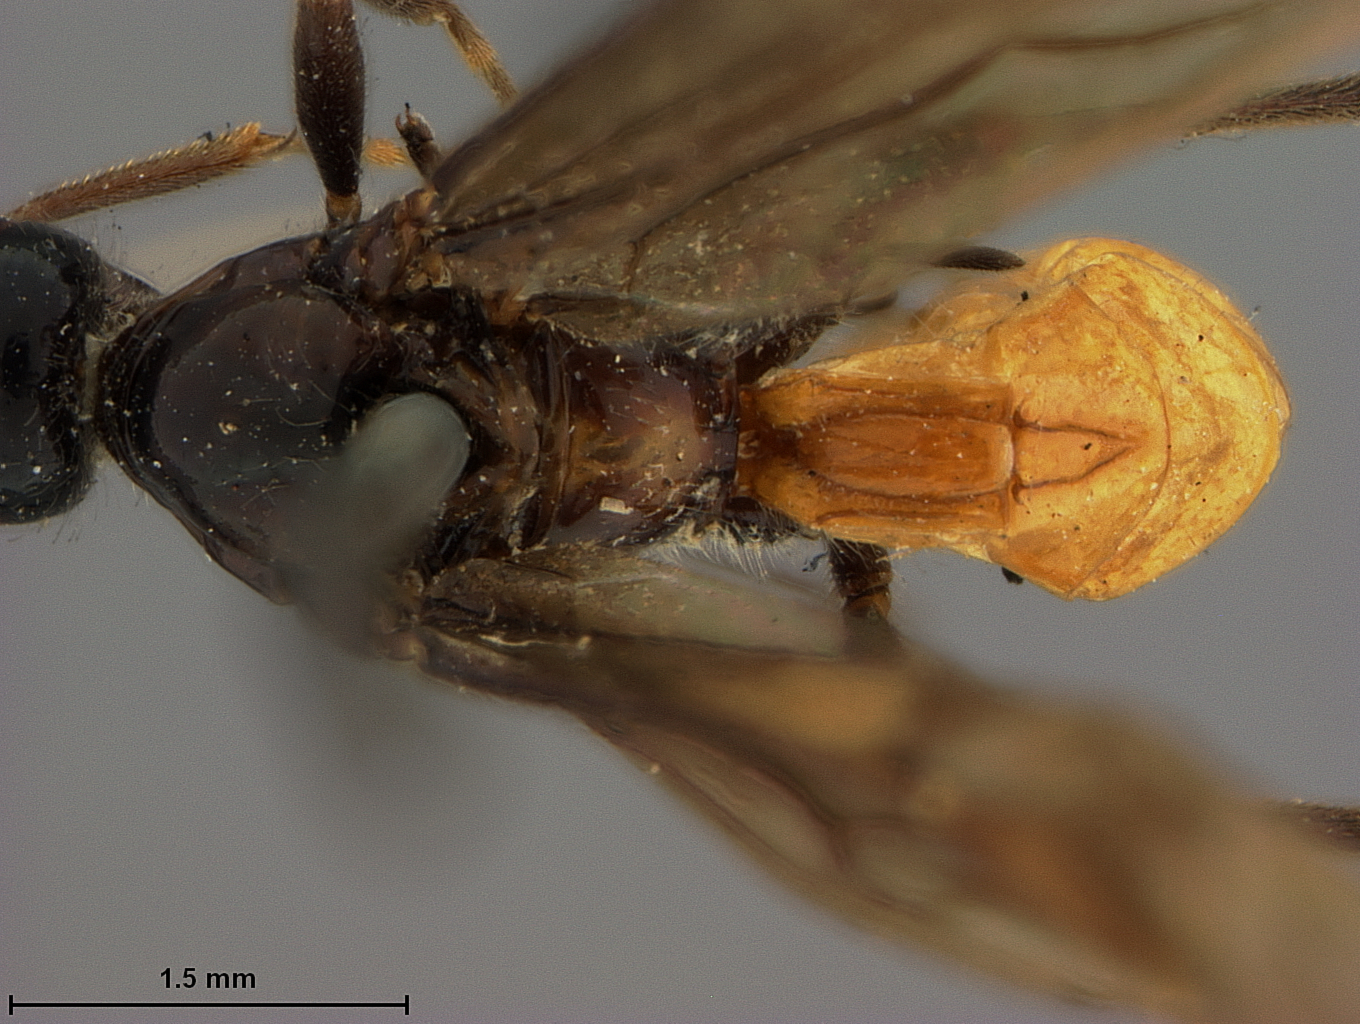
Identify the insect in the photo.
Bracon alaskensis
